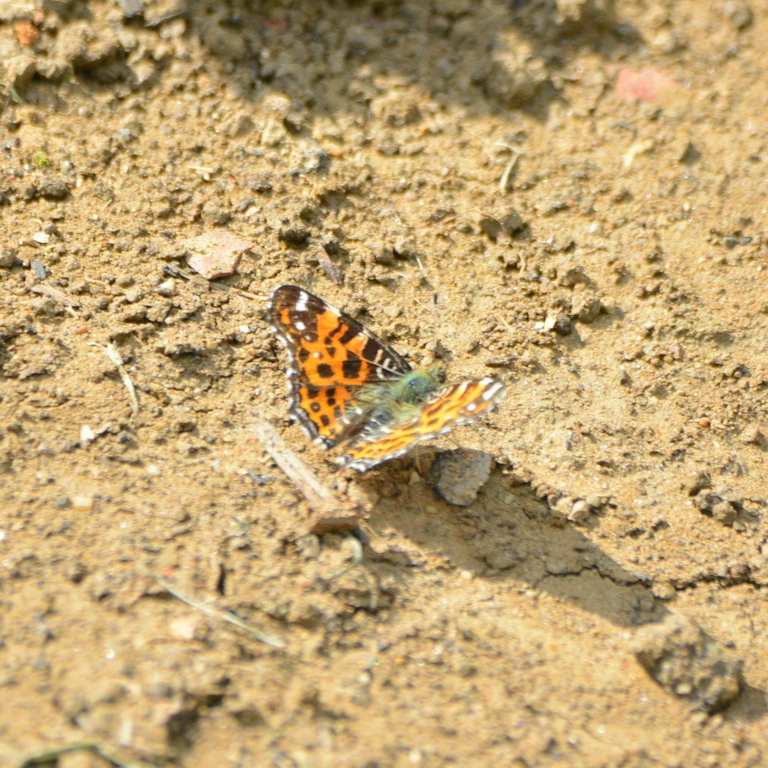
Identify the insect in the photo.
Araschnia levana
